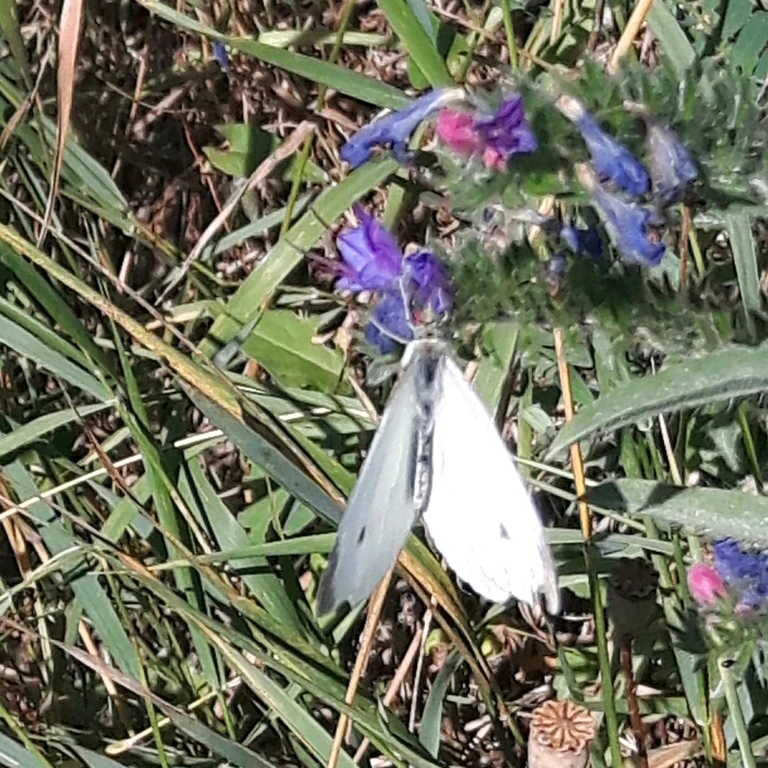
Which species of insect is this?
Pieris rapae
